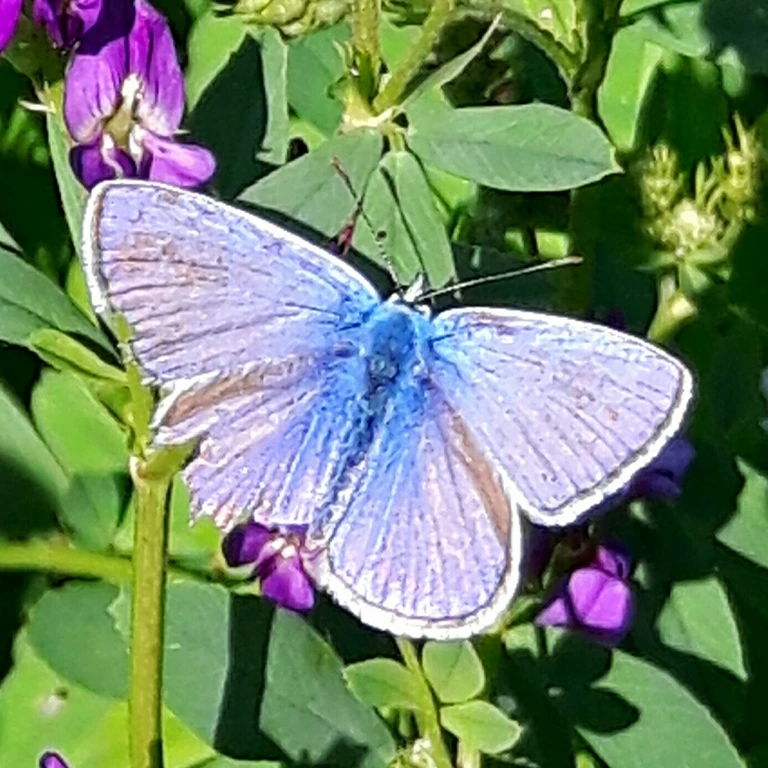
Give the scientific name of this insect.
Polyommatus icarus
